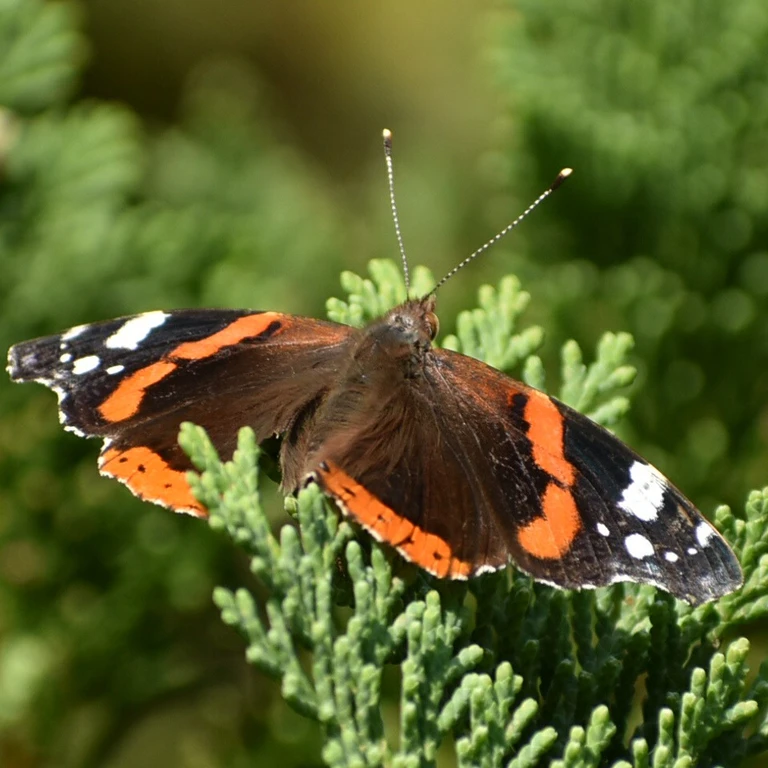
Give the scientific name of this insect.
Vanessa atalanta
